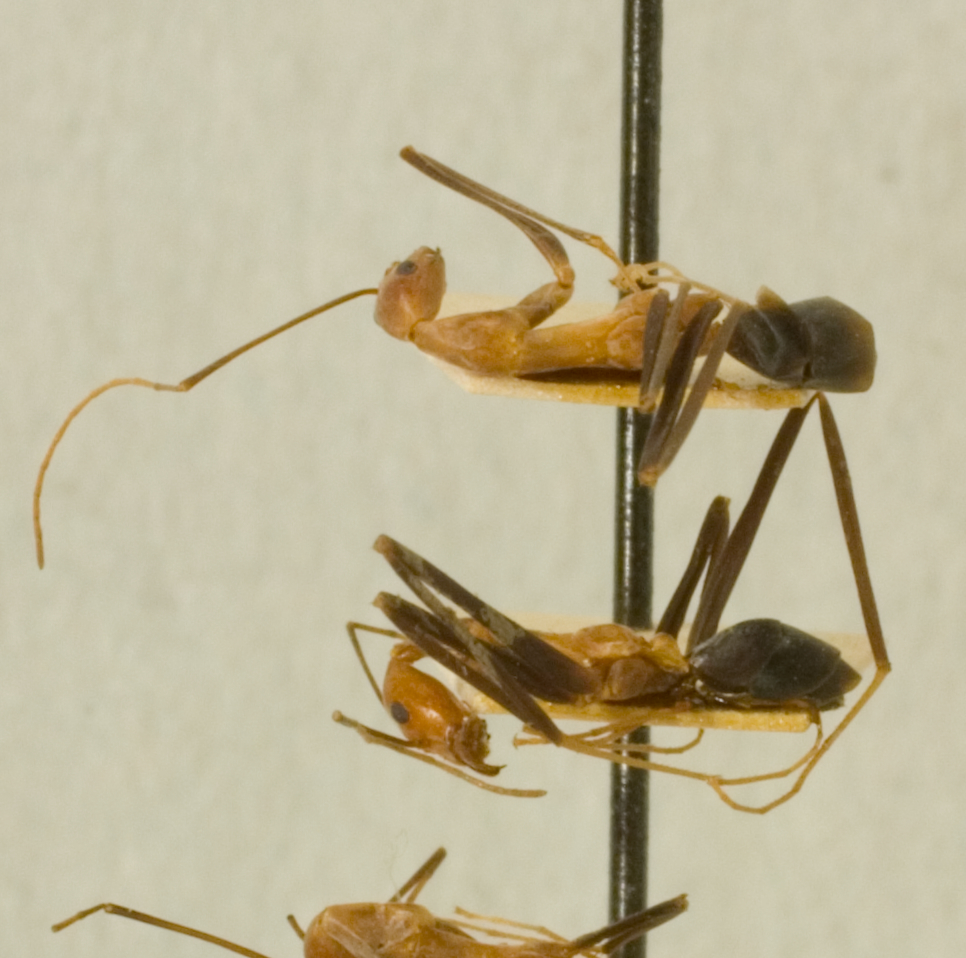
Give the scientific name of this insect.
Leptomyrmex erythrocephalus
